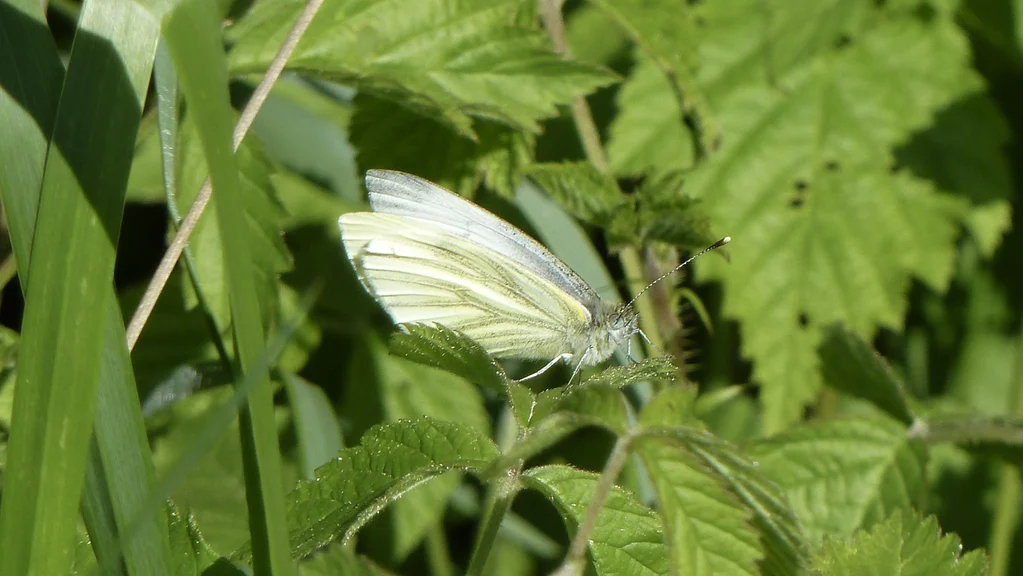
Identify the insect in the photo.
Pieris napi
